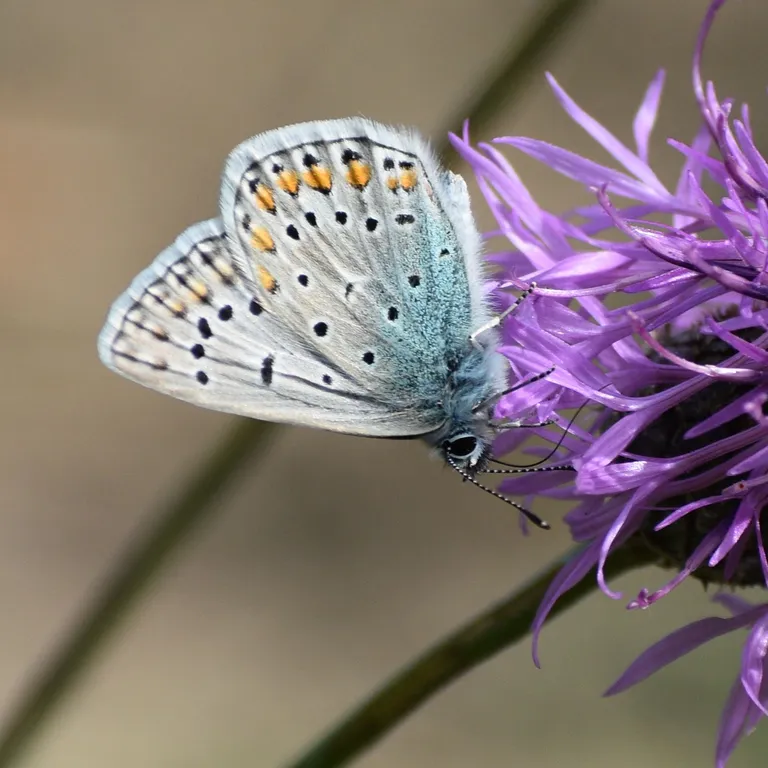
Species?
Polyommatus icarus
